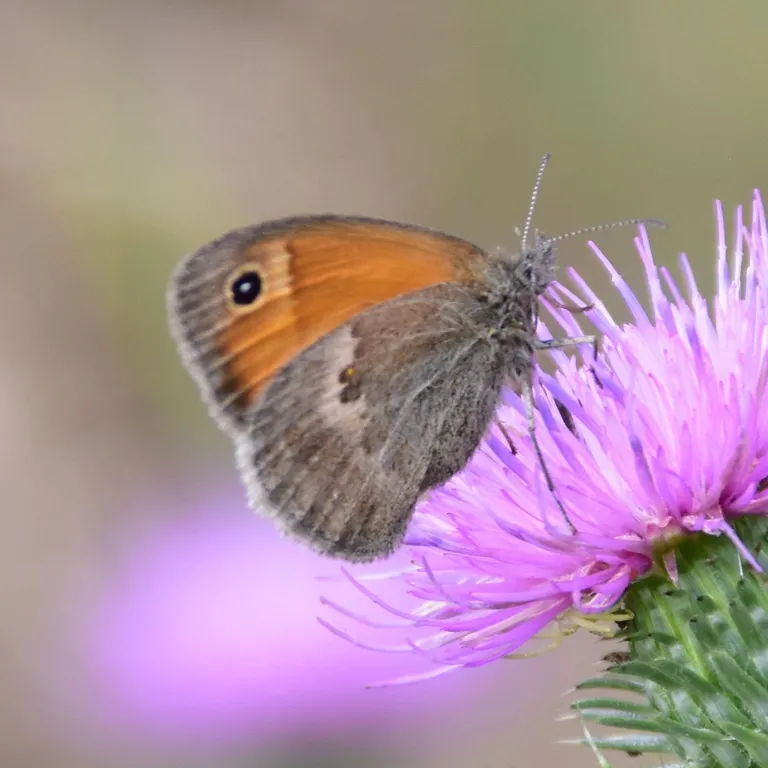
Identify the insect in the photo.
Coenonympha pamphilus
